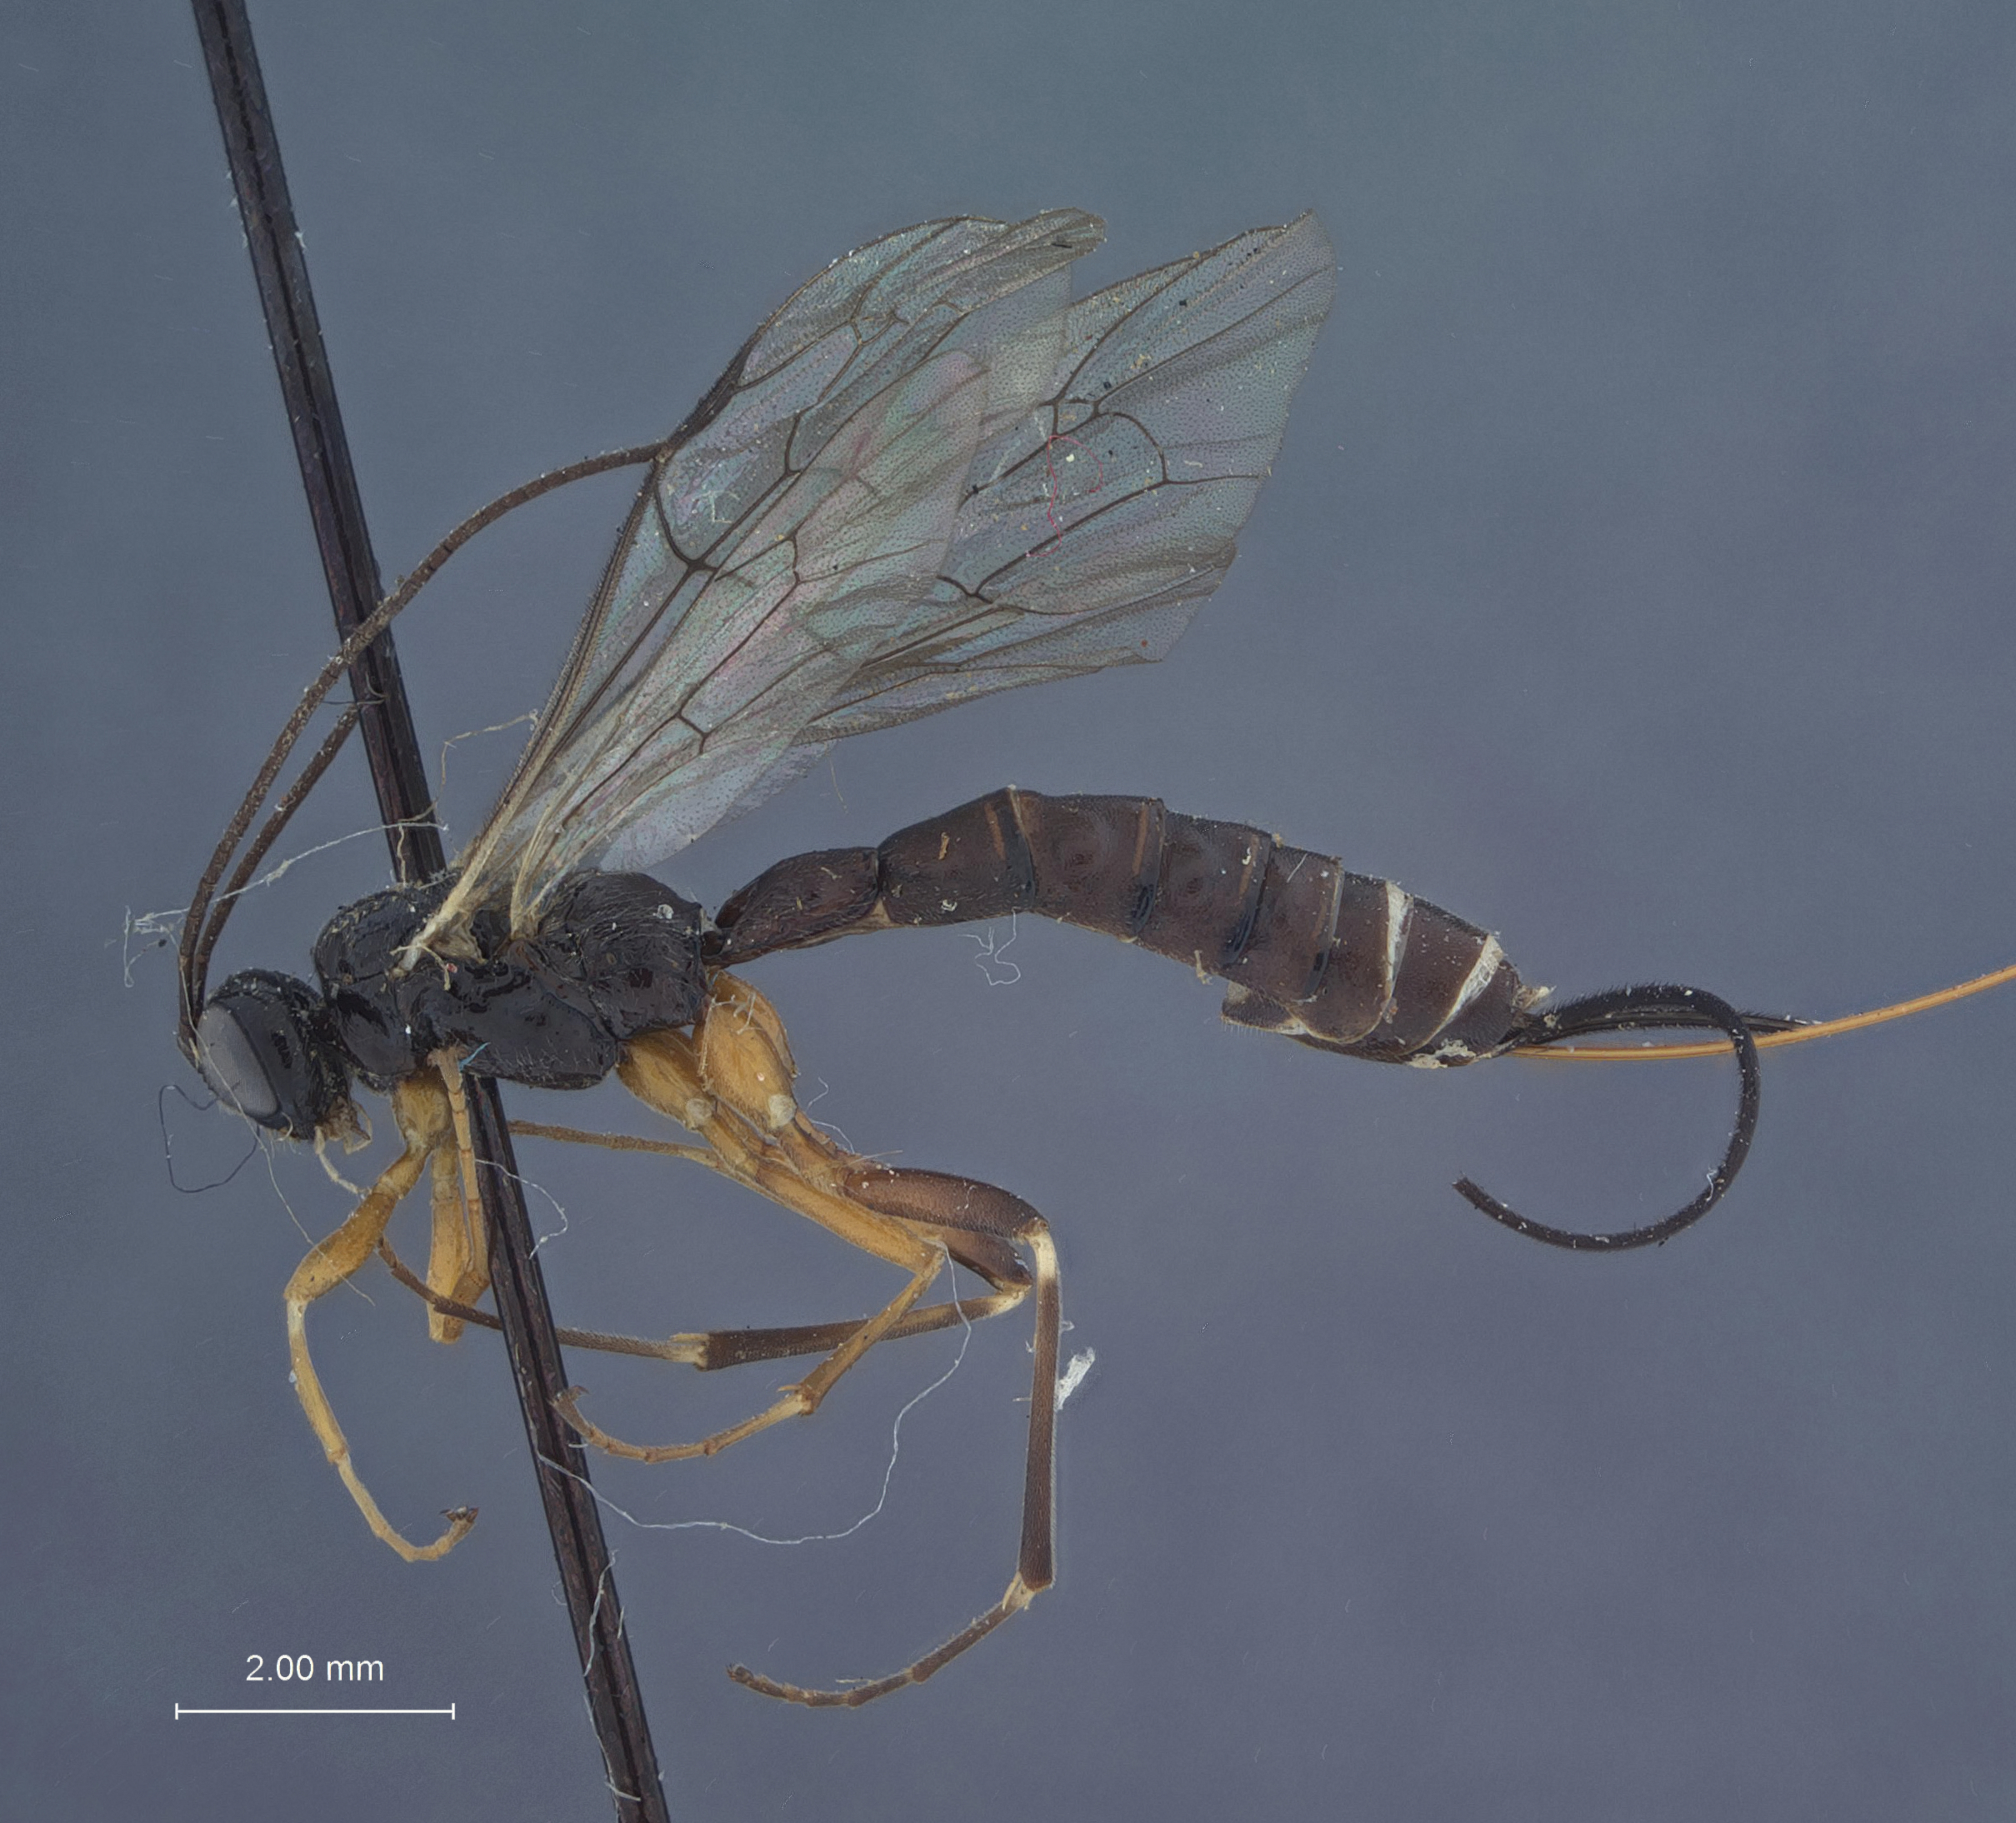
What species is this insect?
Exeristes hyalinipennis
